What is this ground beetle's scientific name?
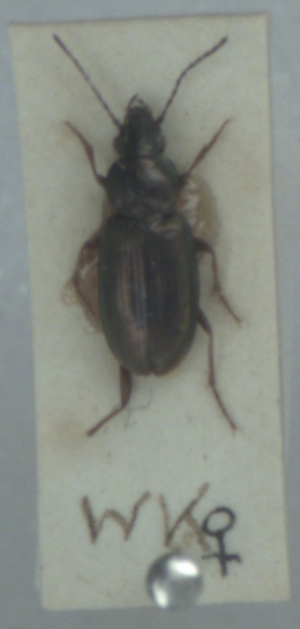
Pogonus chalceus
